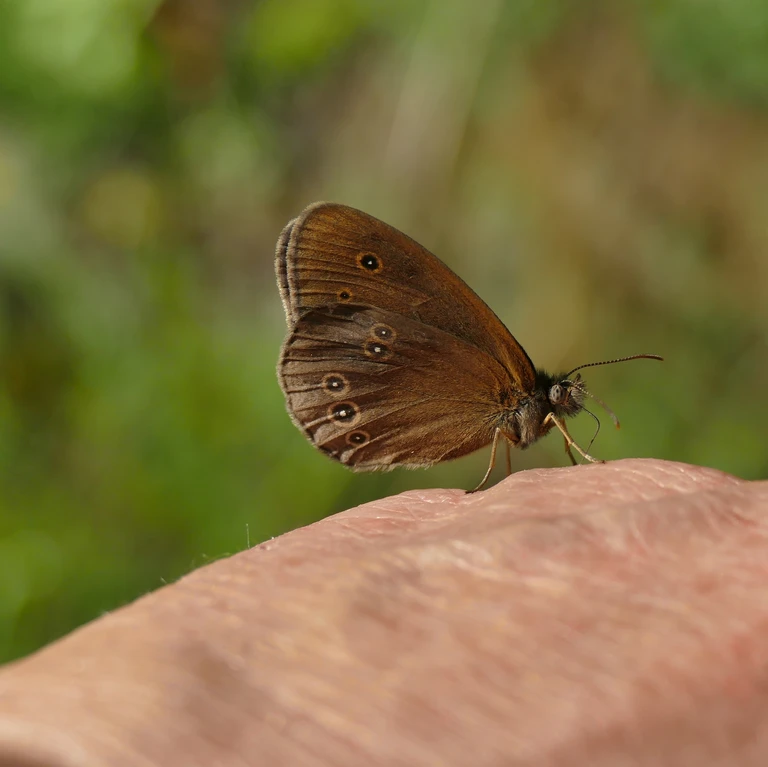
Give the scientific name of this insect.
Aphantopus hyperantus
